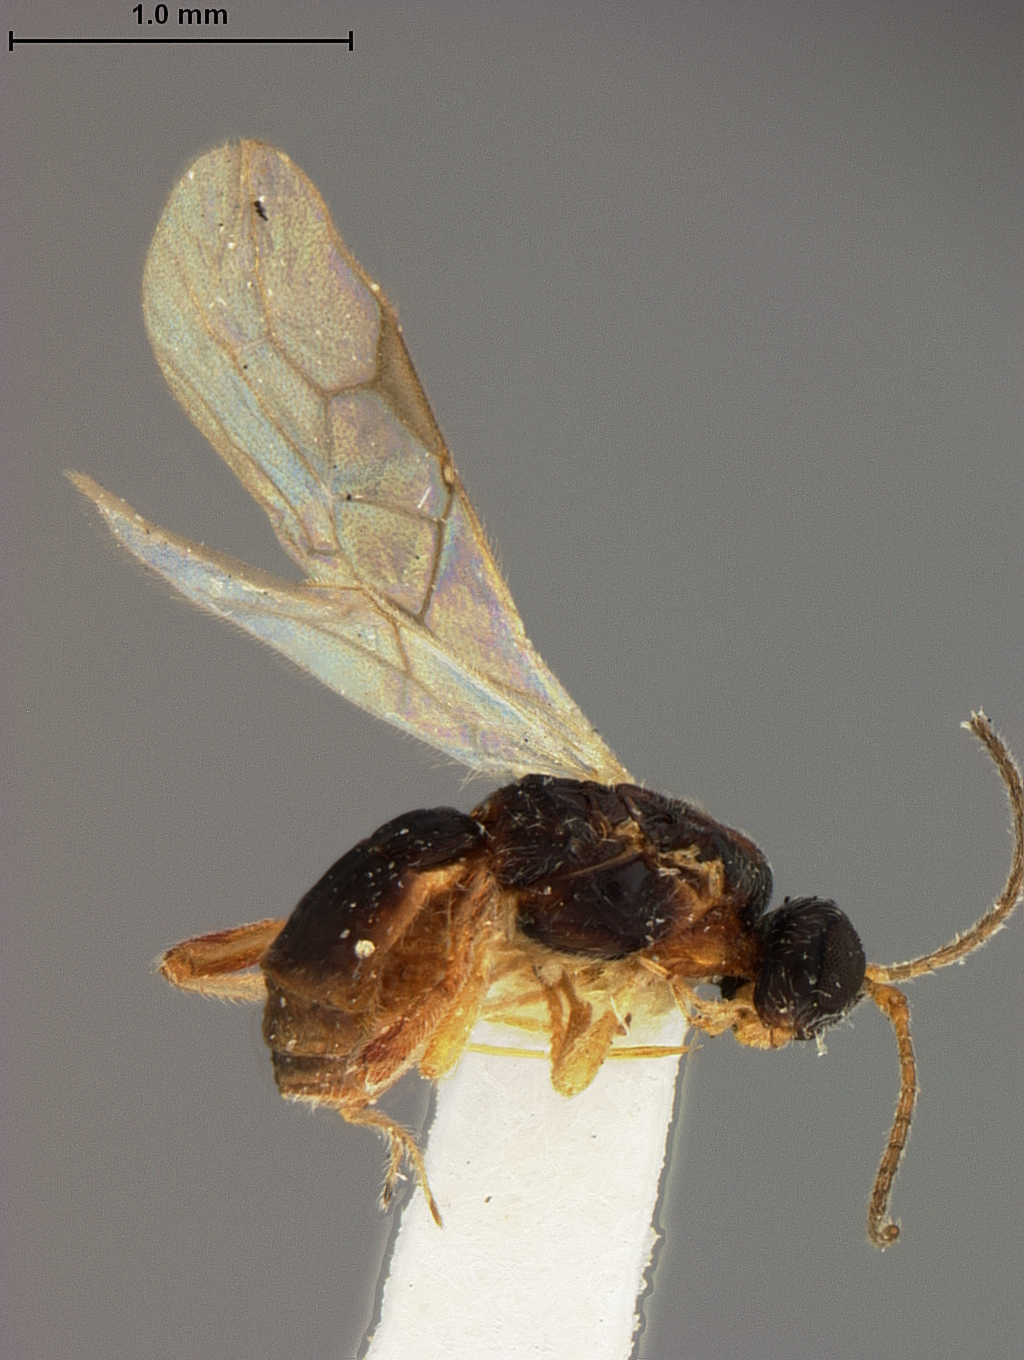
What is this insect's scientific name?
Oncophanes californicus
